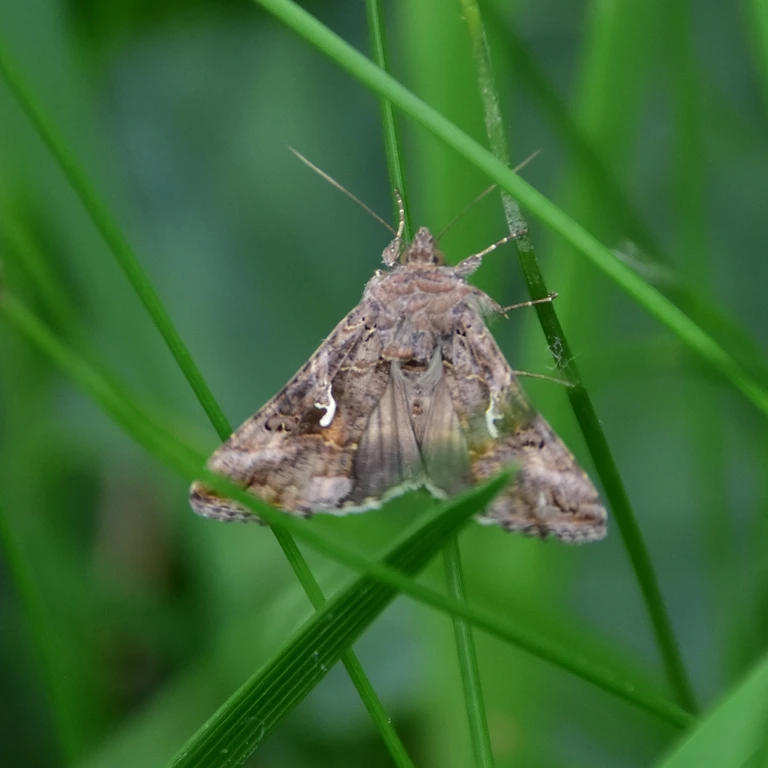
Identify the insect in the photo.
Autographa gamma
